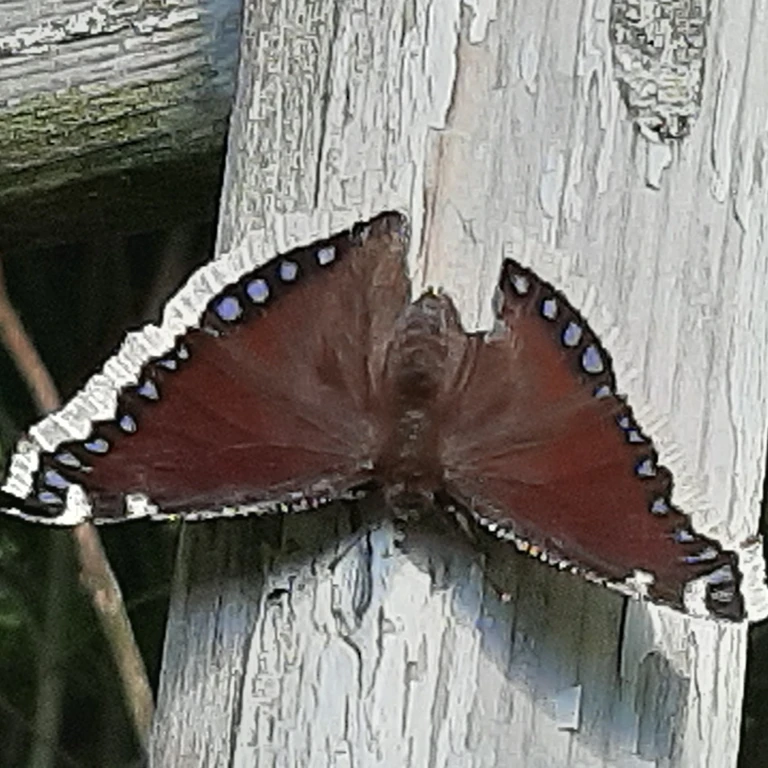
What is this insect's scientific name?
Nymphalis antiopa
